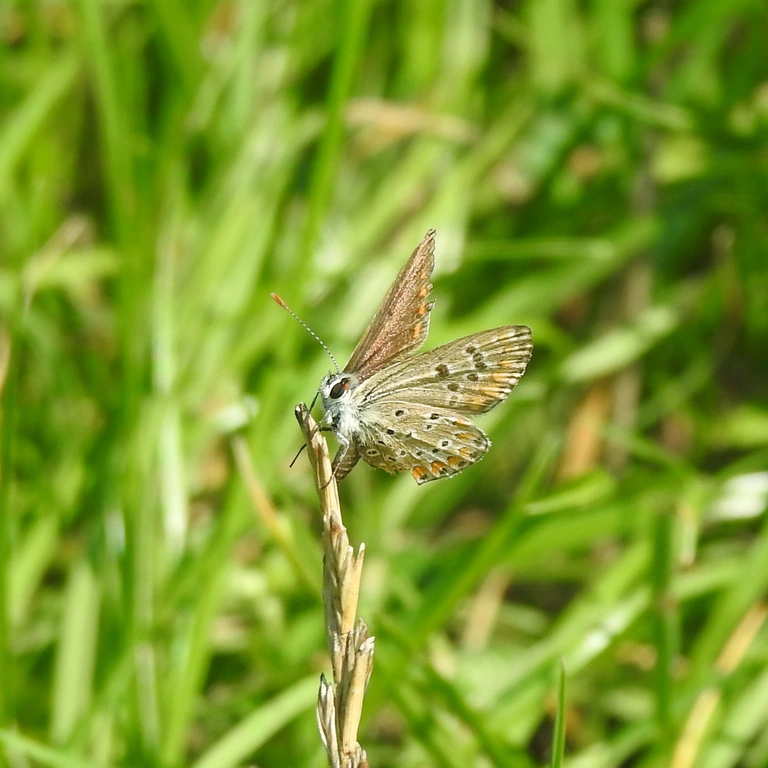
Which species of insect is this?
Aricia agestis/artaxerxes
